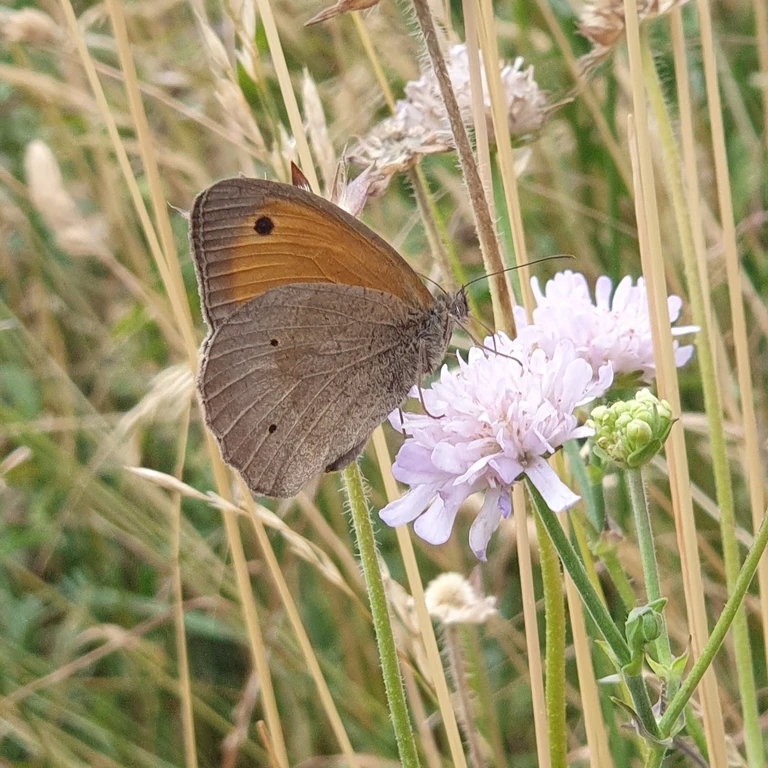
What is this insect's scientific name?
Maniola jurtina
